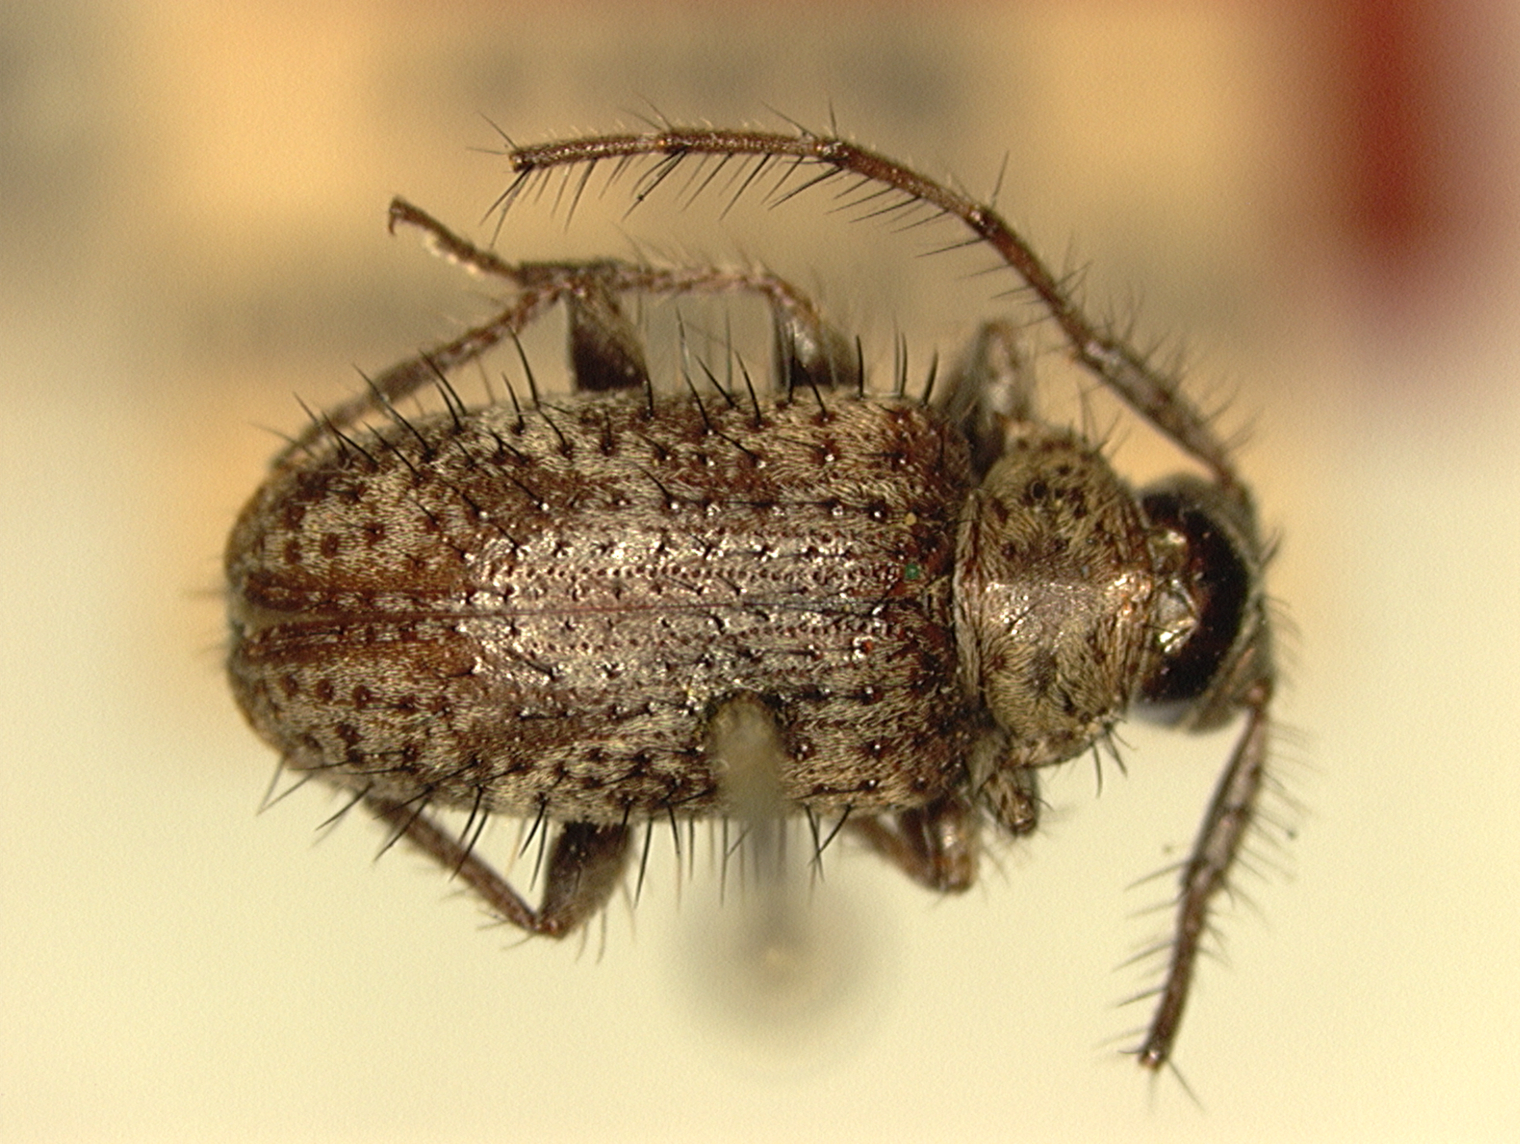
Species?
Exocentrus mindanaoensis
